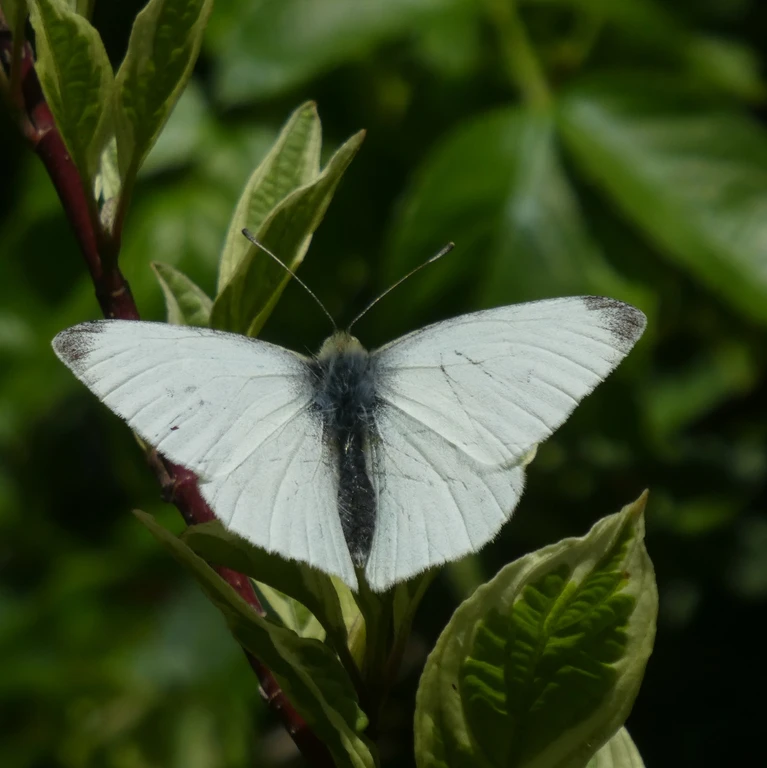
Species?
Pieris rapae
